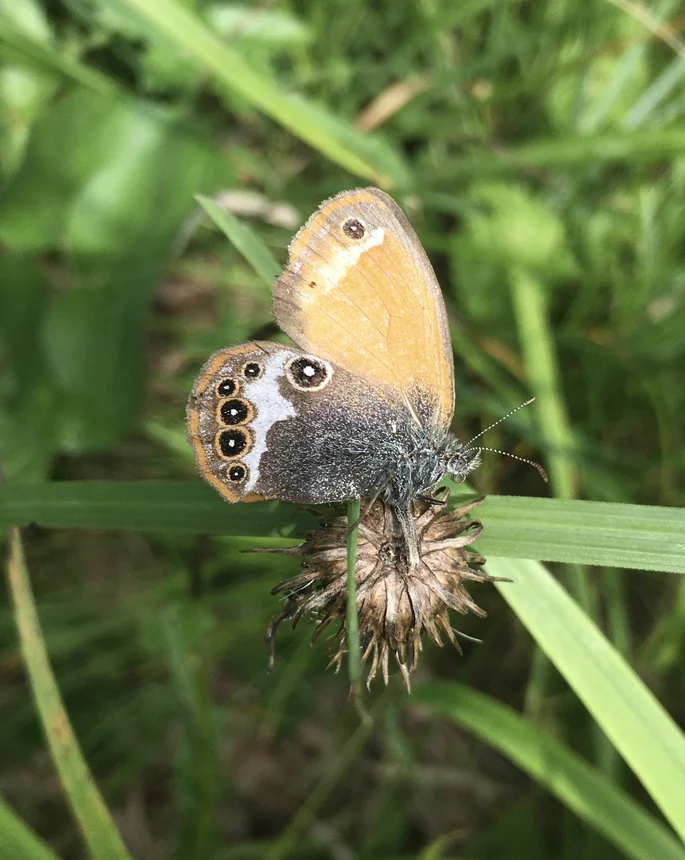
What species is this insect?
Coenonympha arcania
